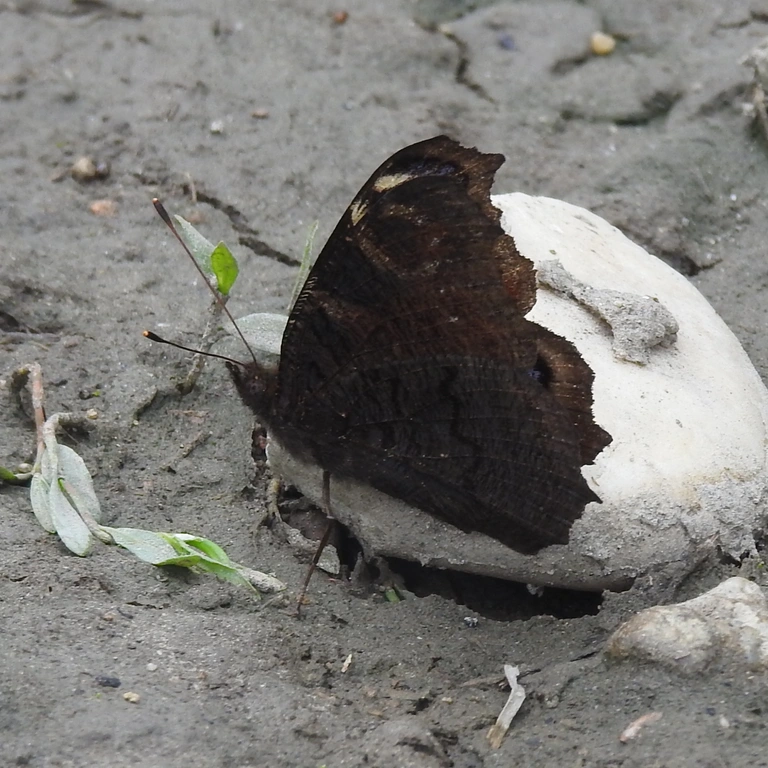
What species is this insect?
Aglais io
